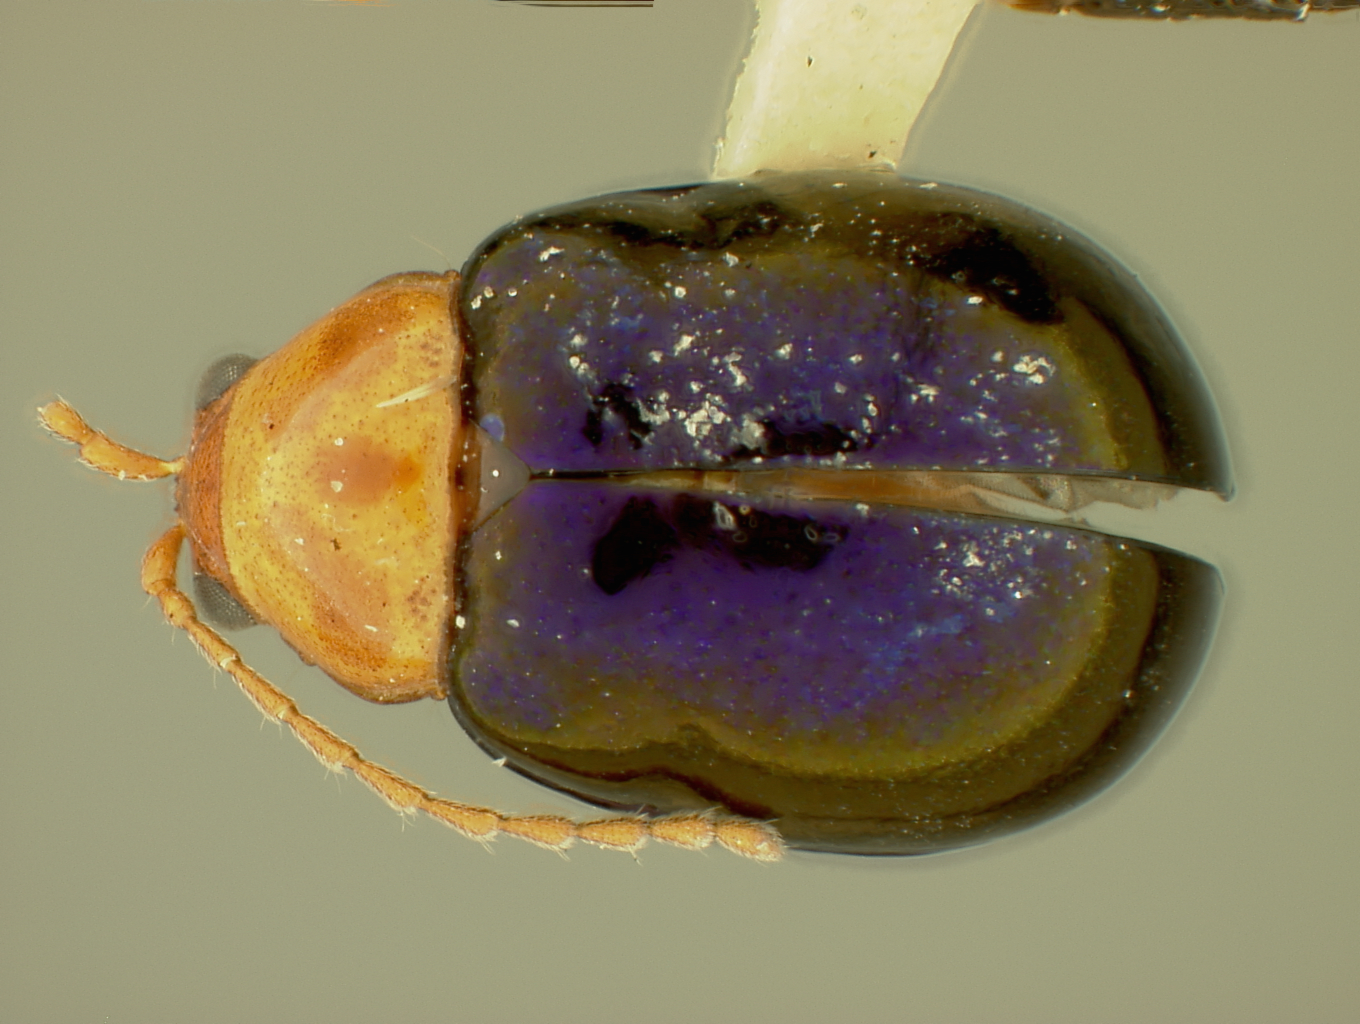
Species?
Homoschema nigriventre
